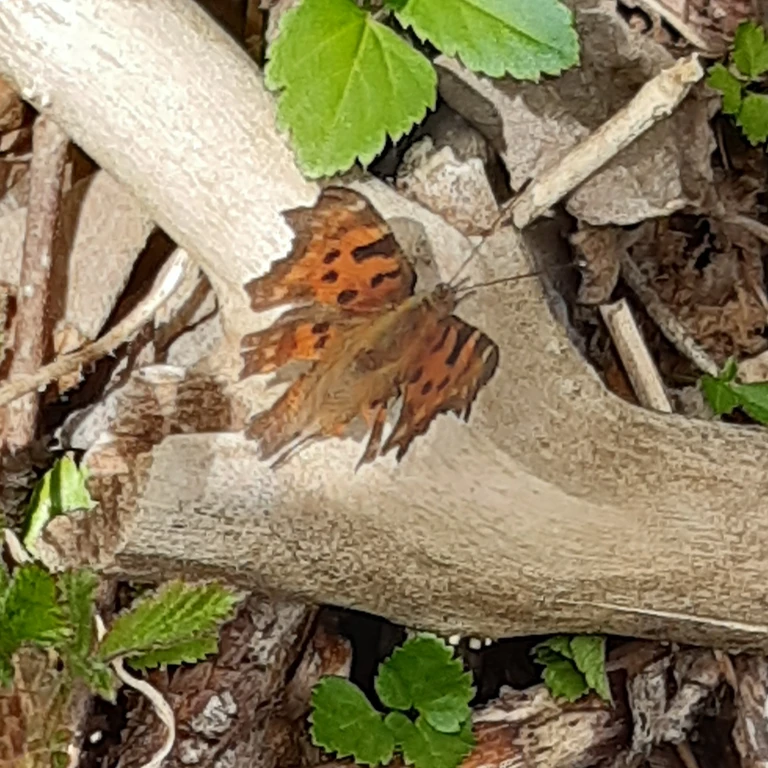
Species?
Polygonia c-album
